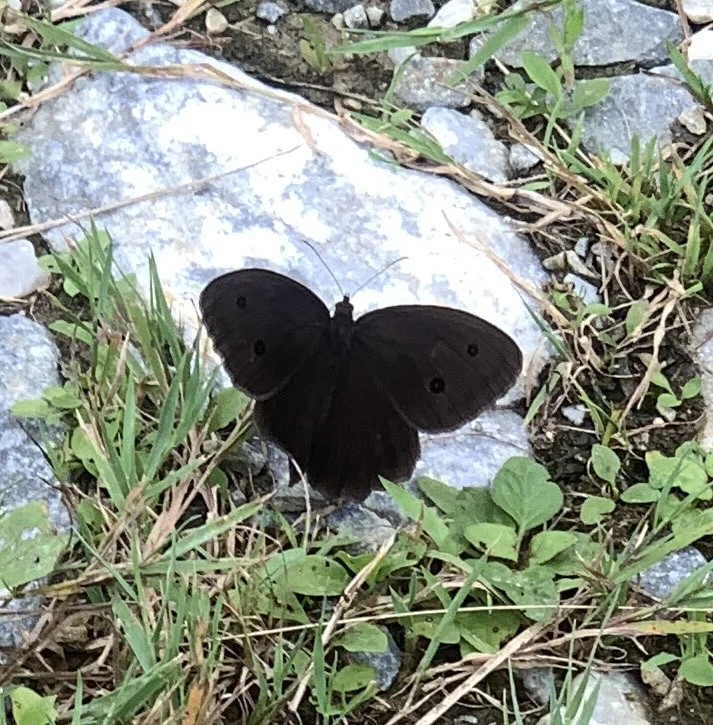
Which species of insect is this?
Minois dryas
